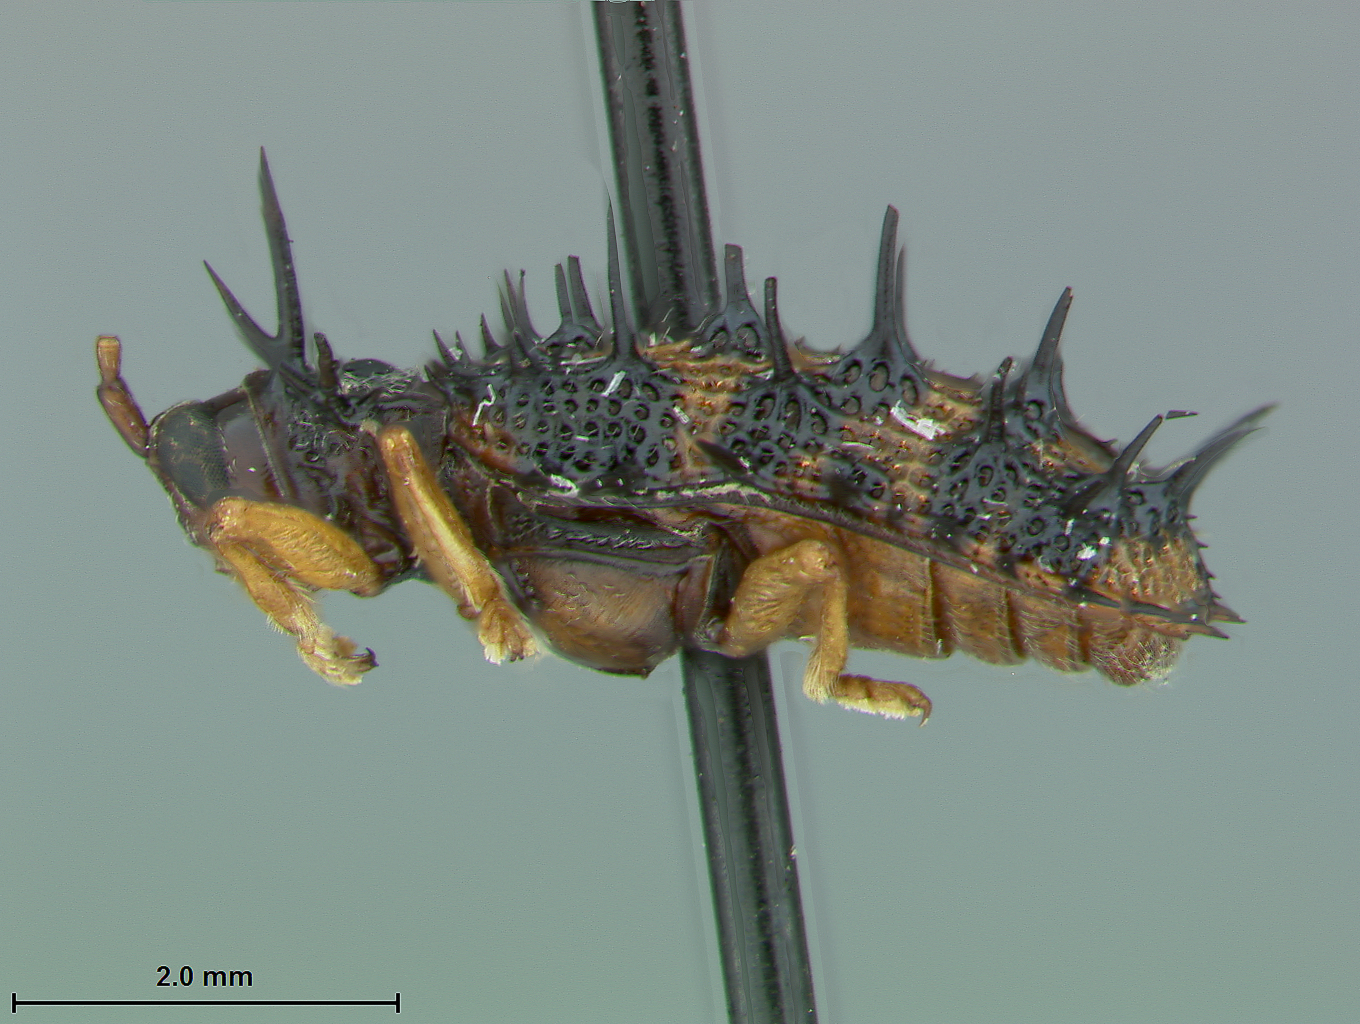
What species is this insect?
Dactylispa longispina
